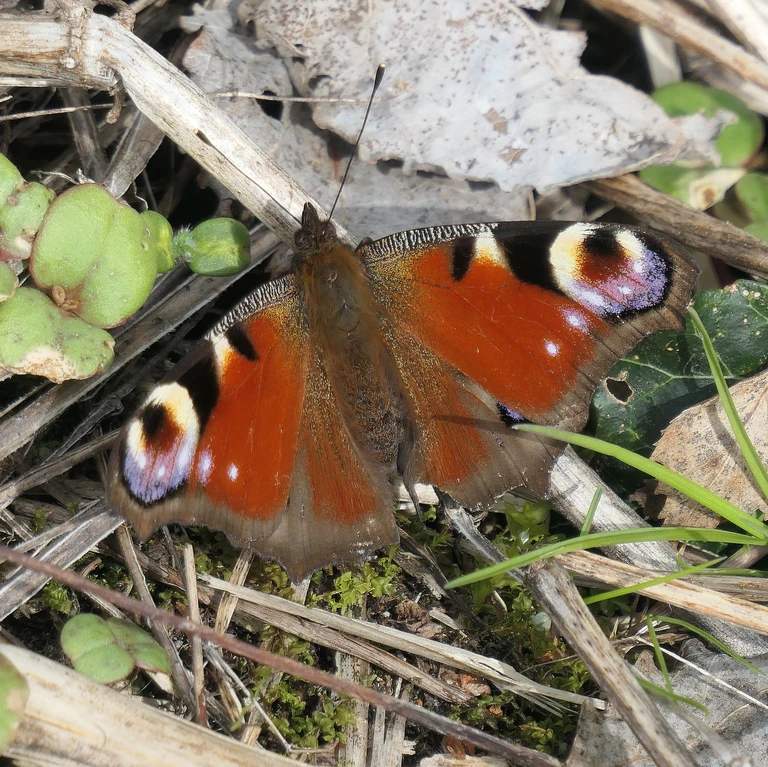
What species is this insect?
Aglais io
